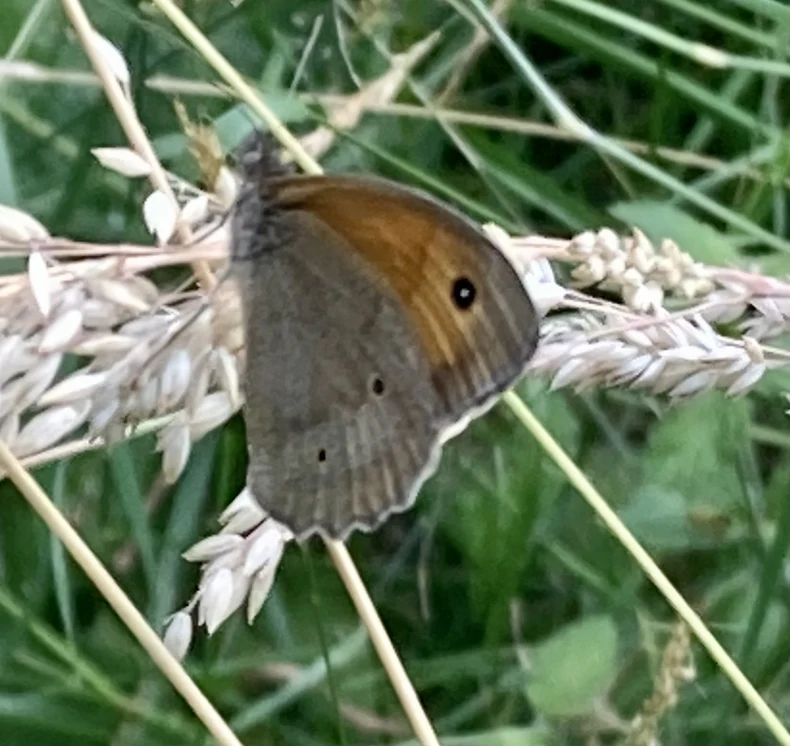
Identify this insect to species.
Maniola jurtina
